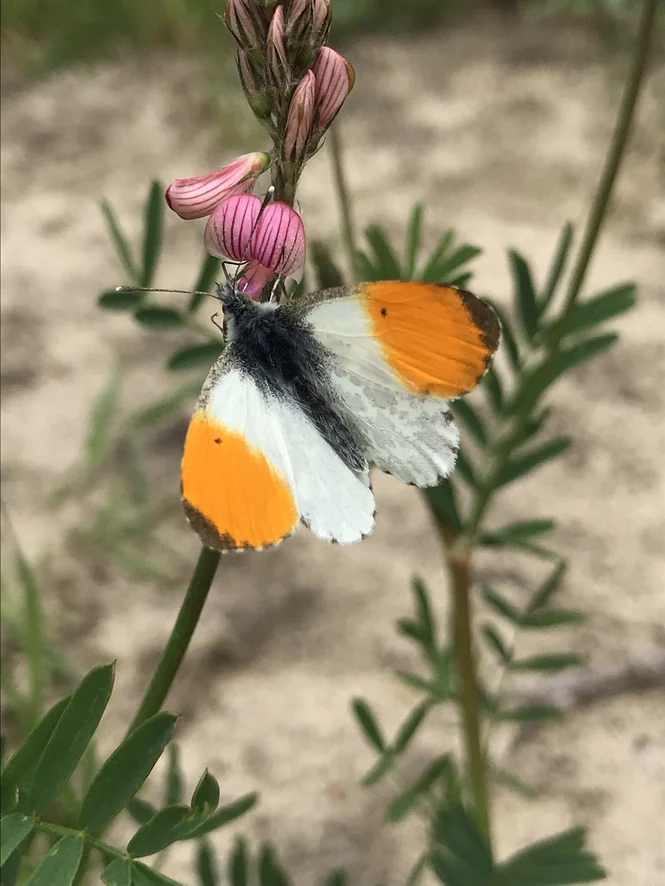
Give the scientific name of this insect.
Anthocharis cardamines
